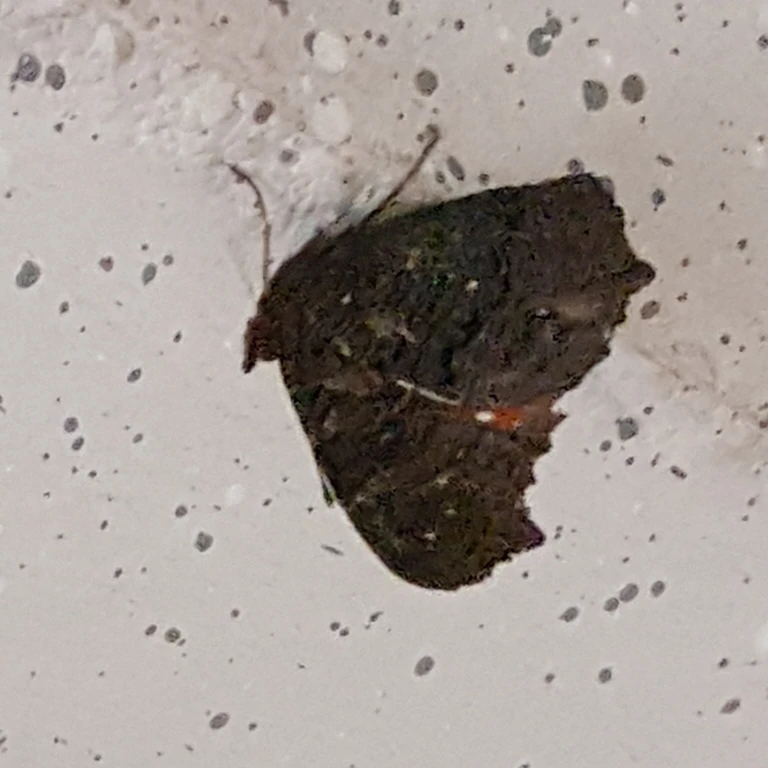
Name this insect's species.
Aglais io
